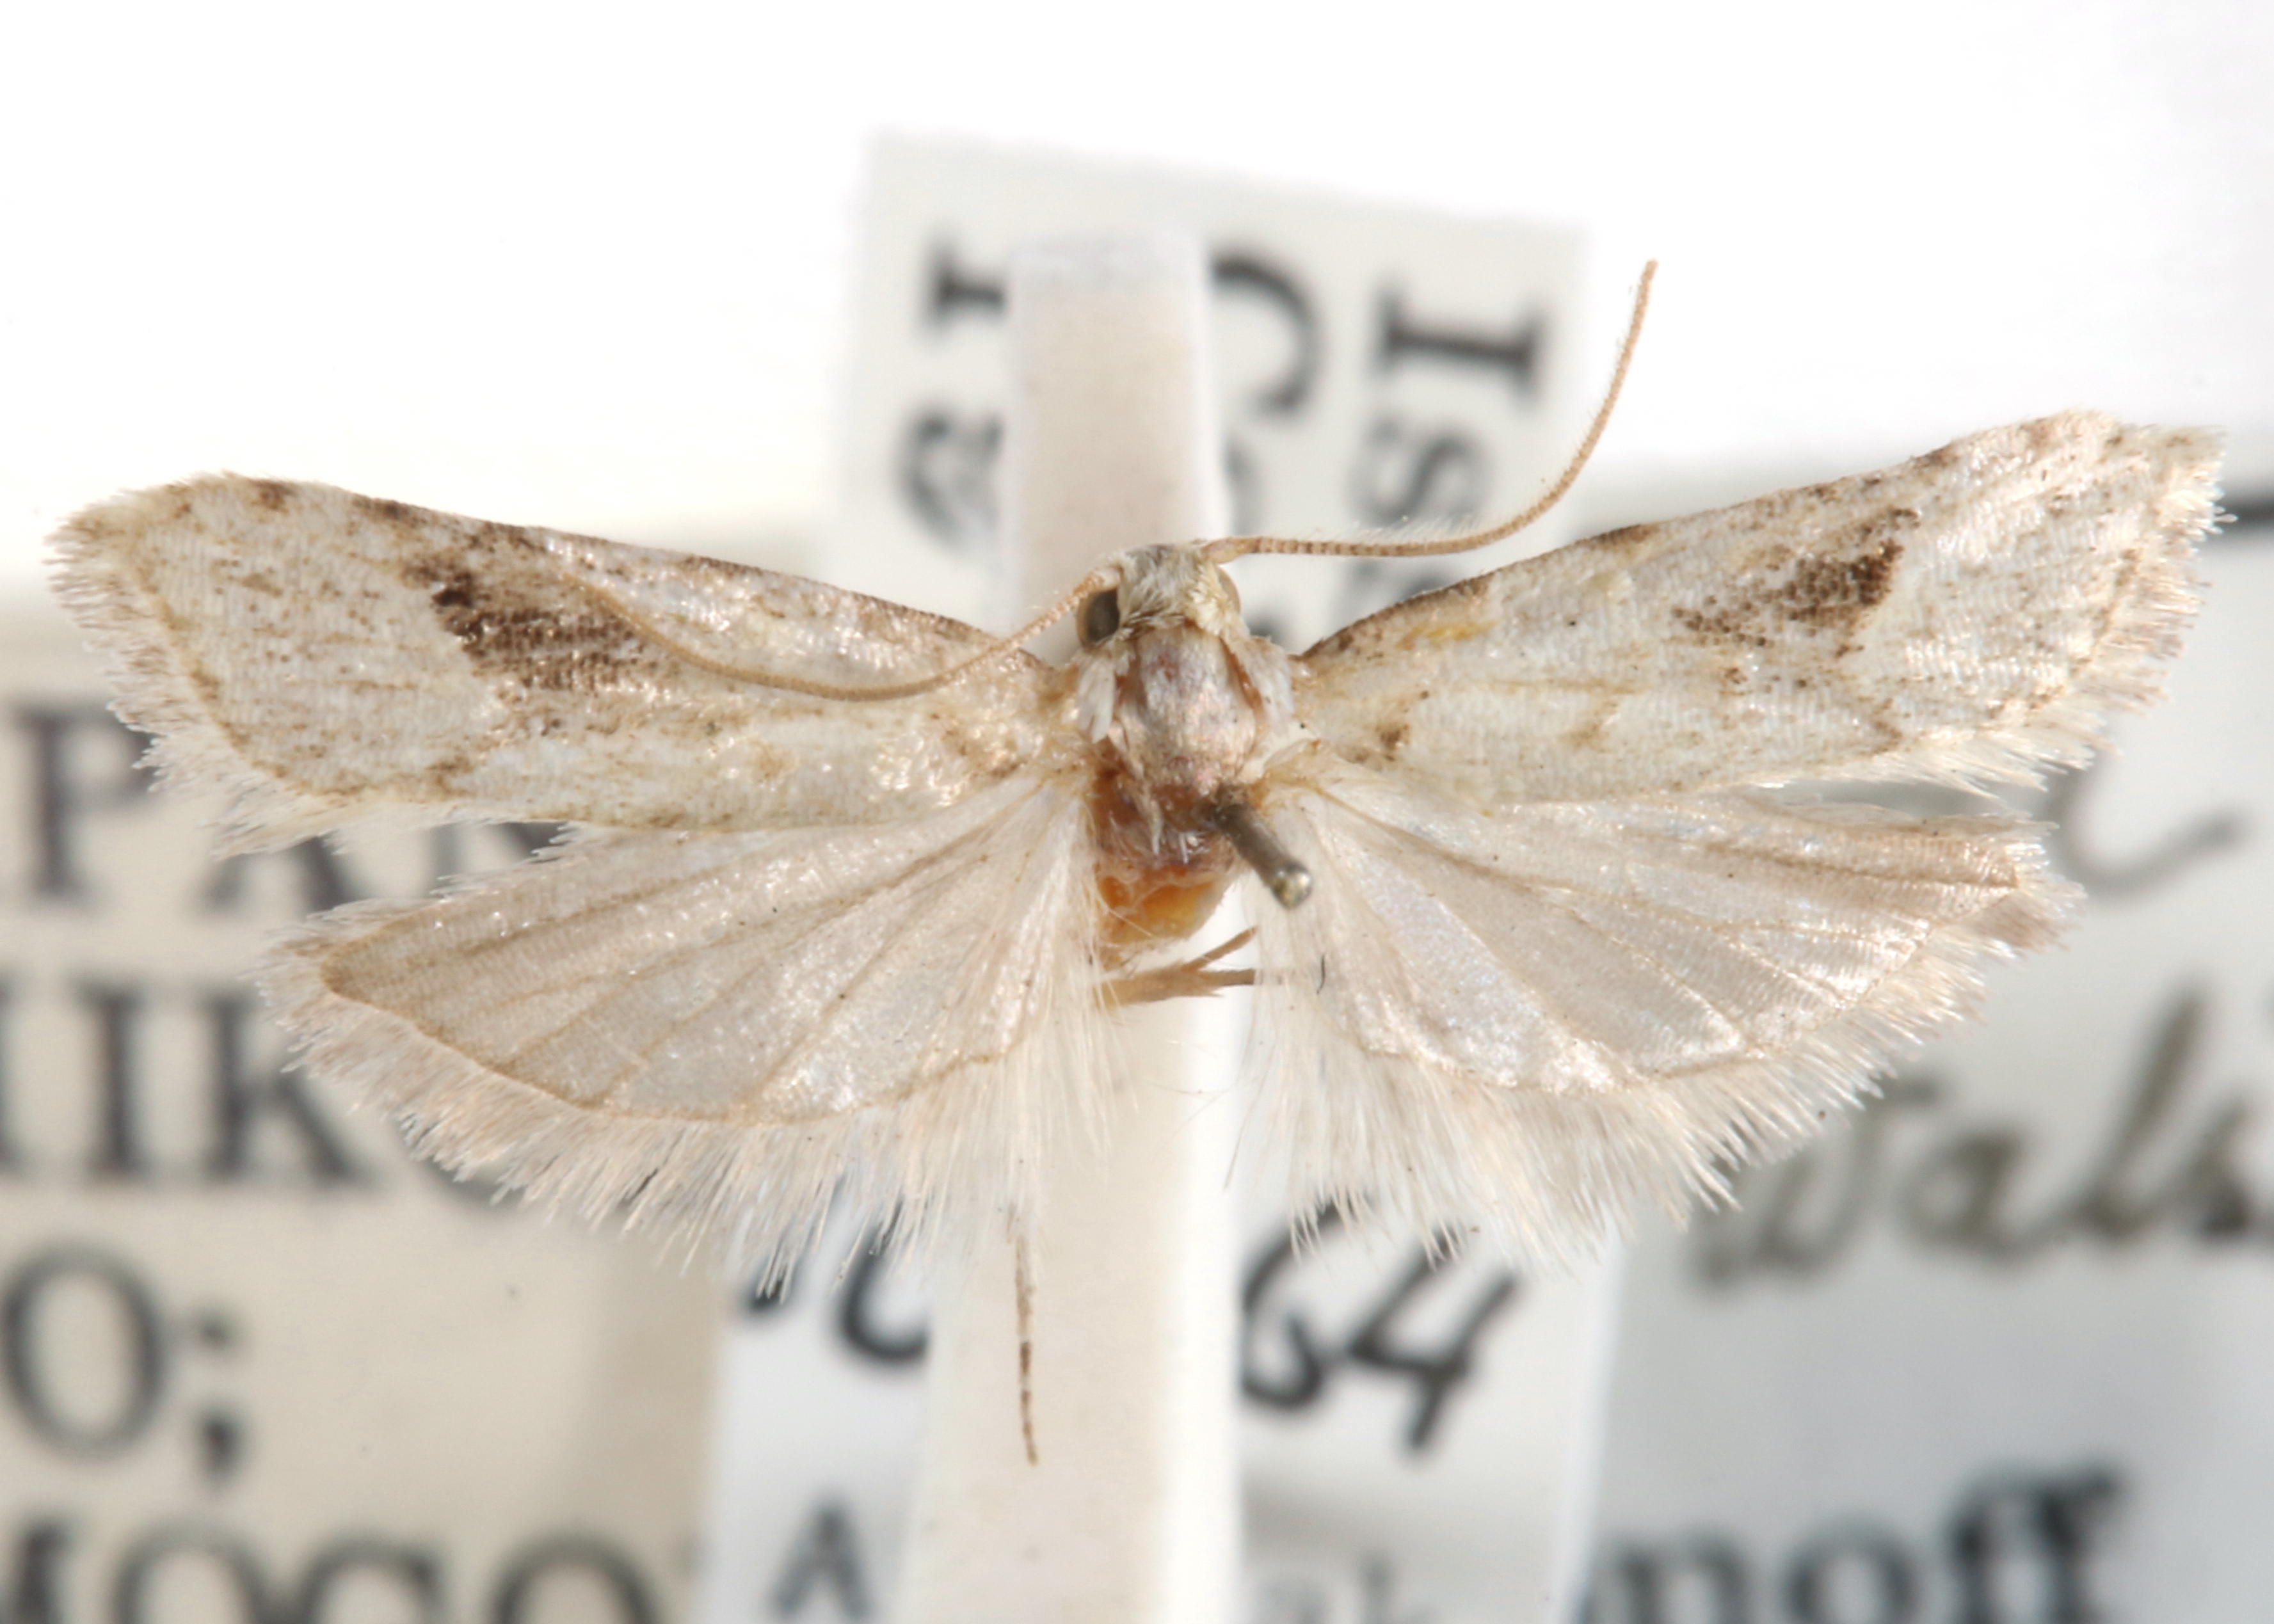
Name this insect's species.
Alexotypa japonica
